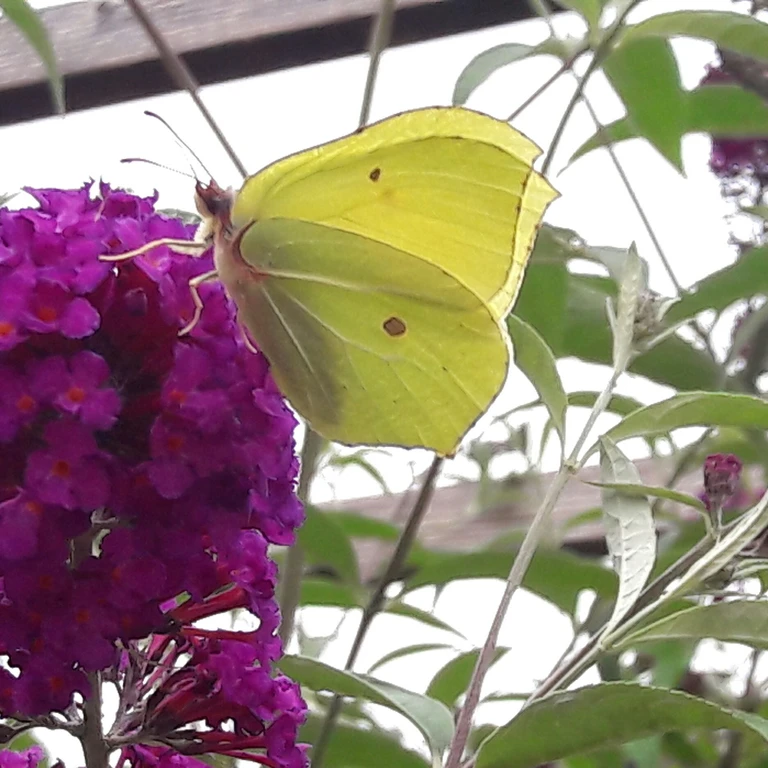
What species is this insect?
Gonepteryx rhamni
